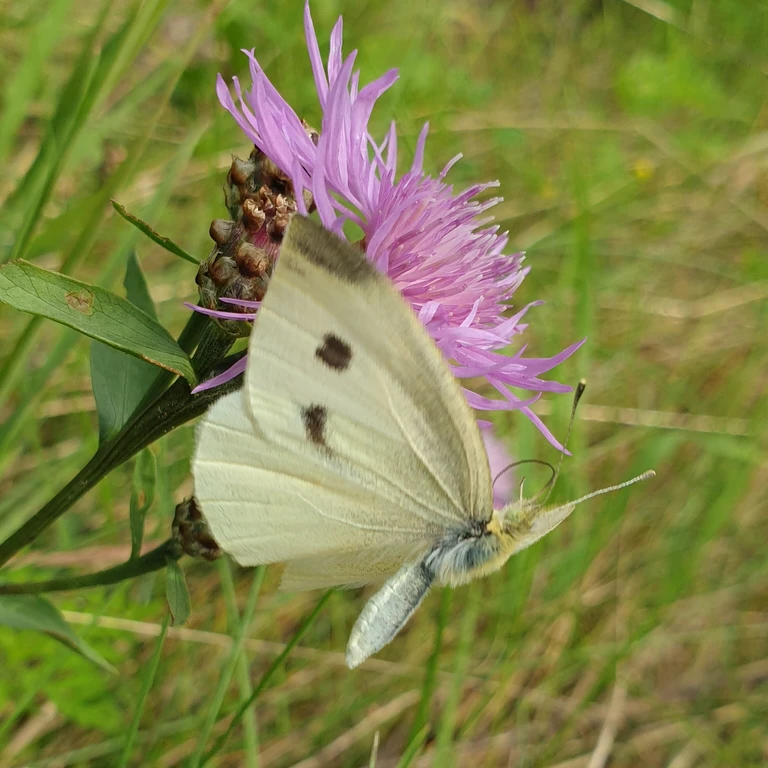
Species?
Pieris rapae
